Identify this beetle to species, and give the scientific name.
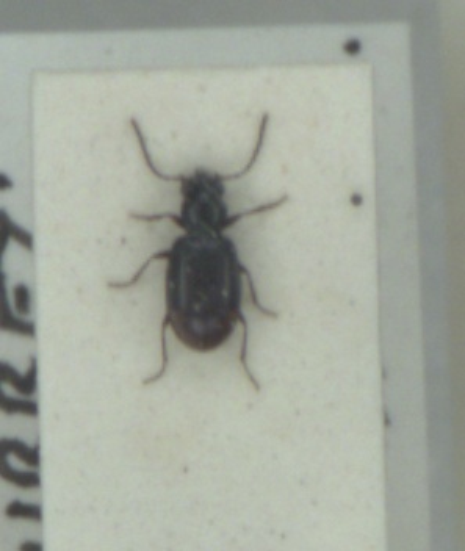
Bembidion doris
